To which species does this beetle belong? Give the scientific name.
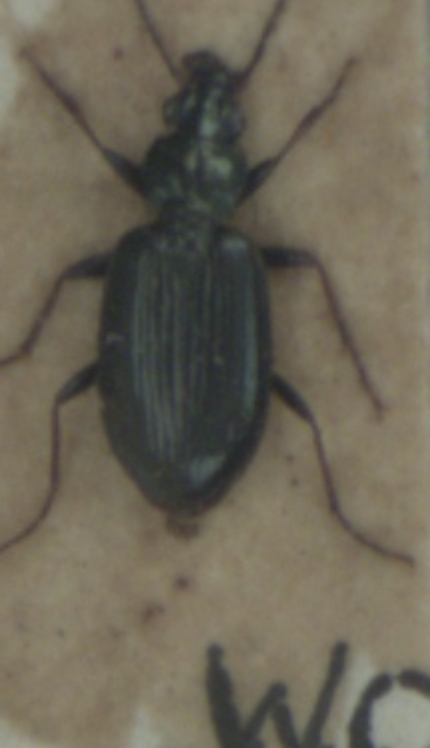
Bembidion tibiale
